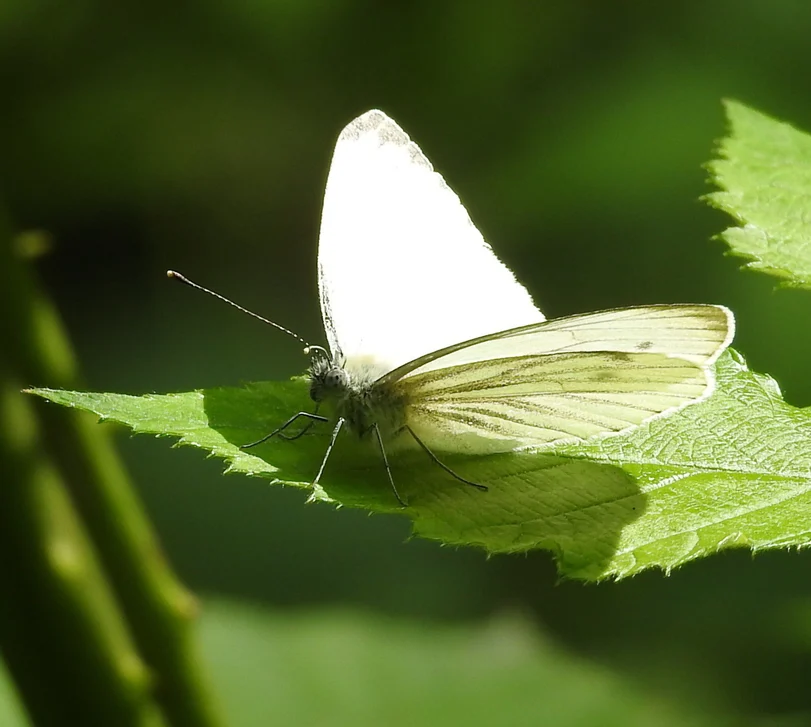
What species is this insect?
Pieris napi
